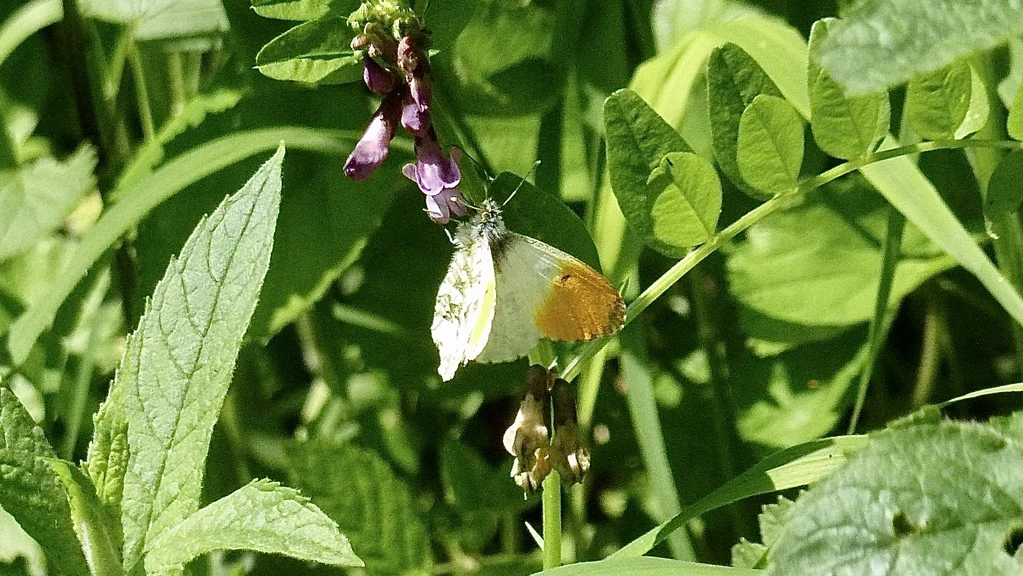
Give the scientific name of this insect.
Anthocharis cardamines
